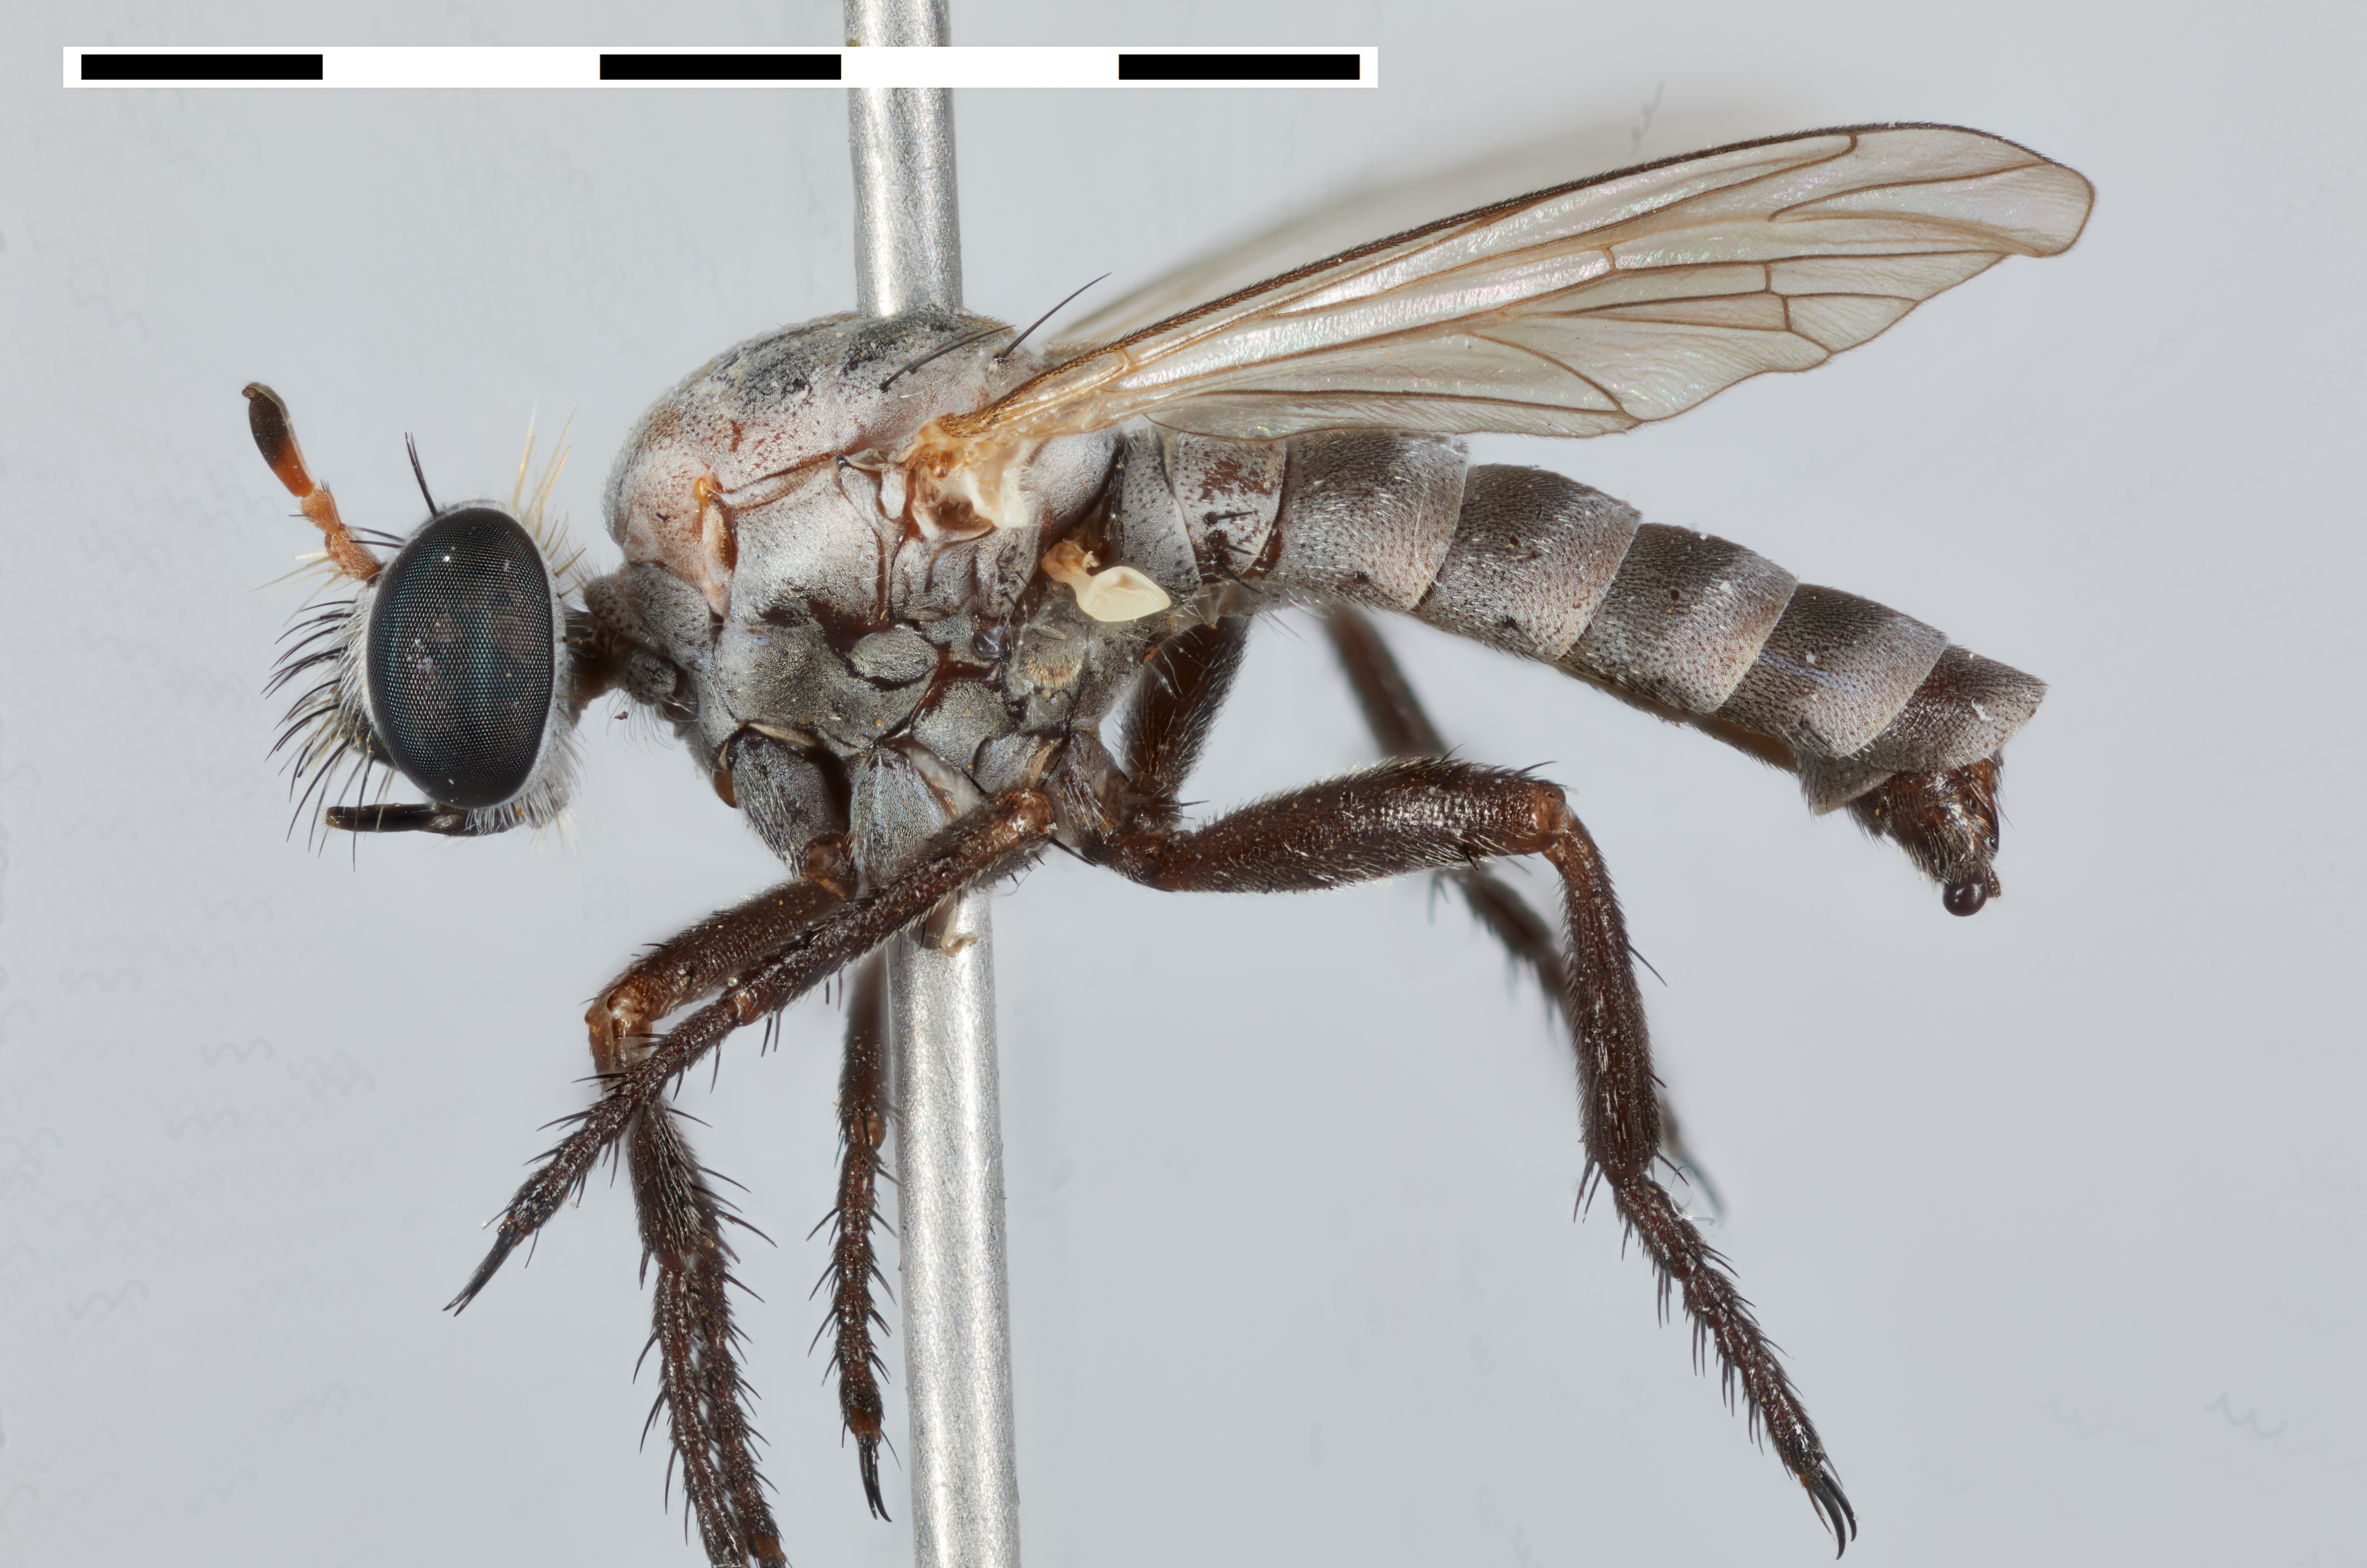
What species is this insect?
Anypodetus fasciatus
